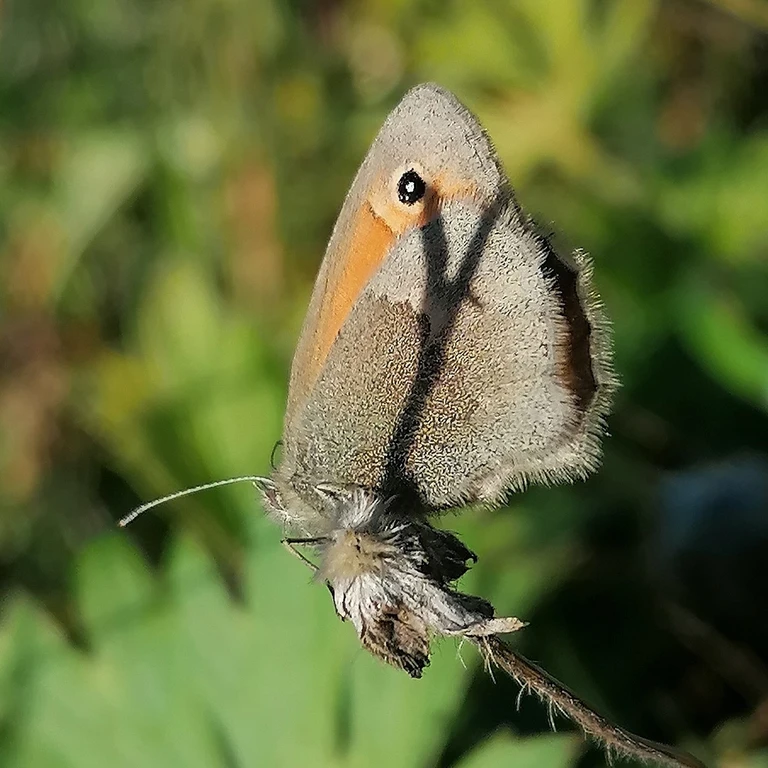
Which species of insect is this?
Coenonympha pamphilus
